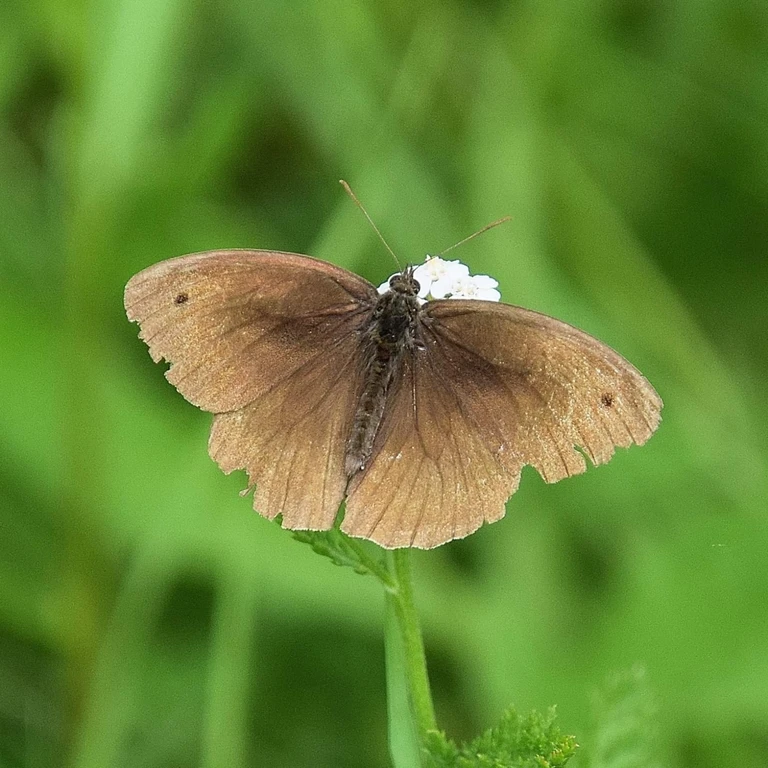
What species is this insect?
Maniola jurtina
